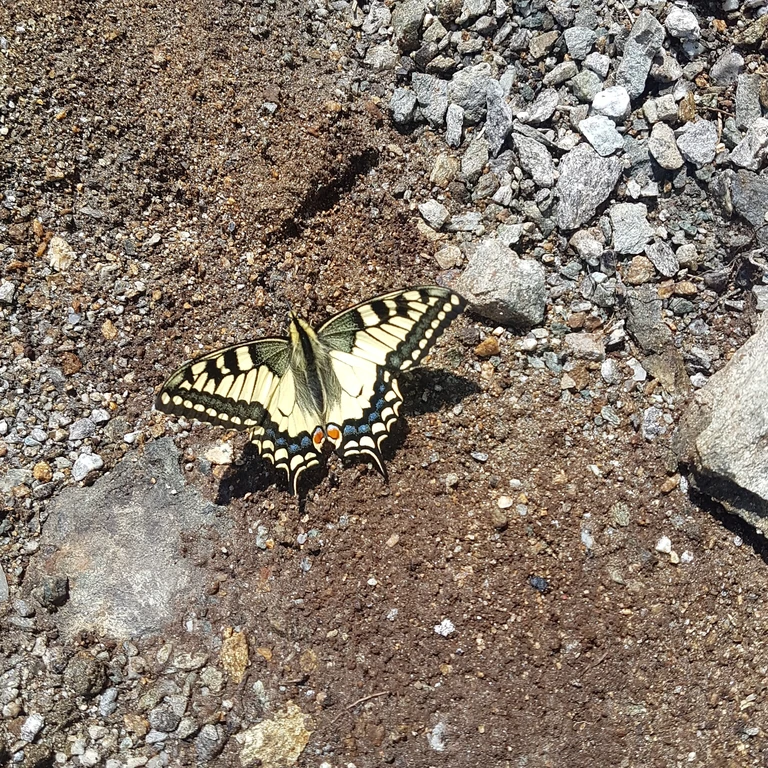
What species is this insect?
Papilio machaon
